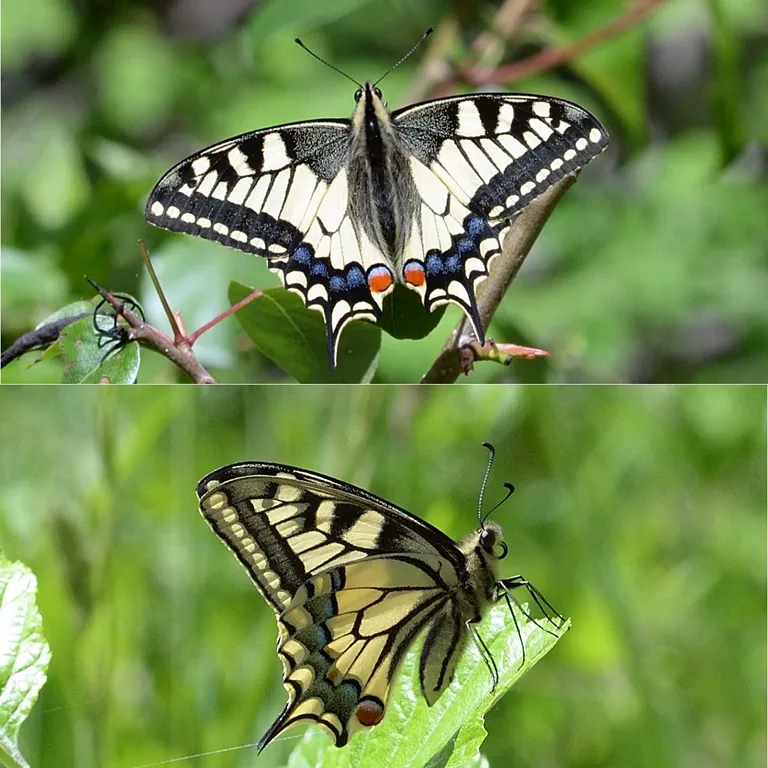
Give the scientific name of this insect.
Papilio machaon
